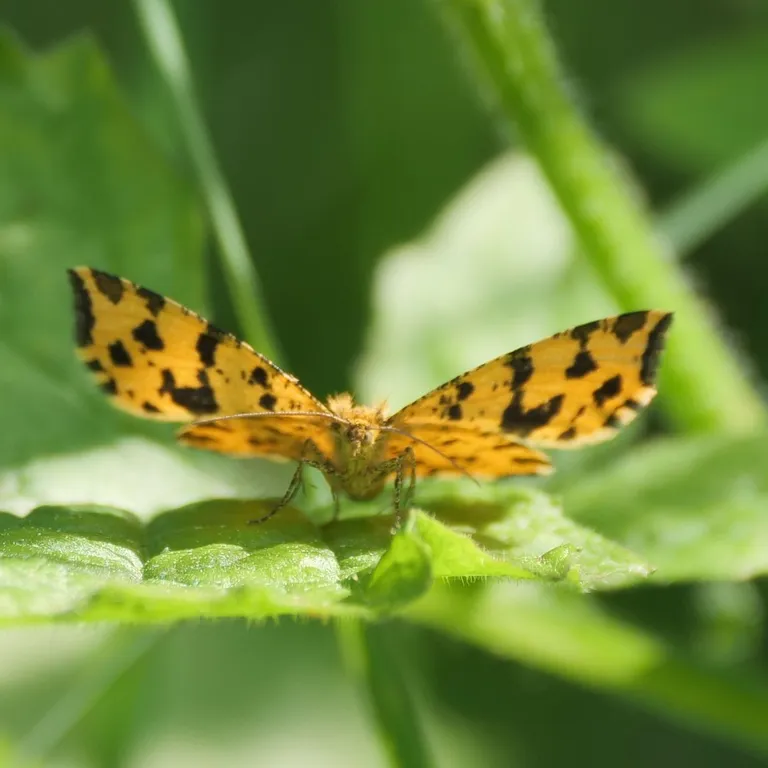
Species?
Pseudopanthera macularia
